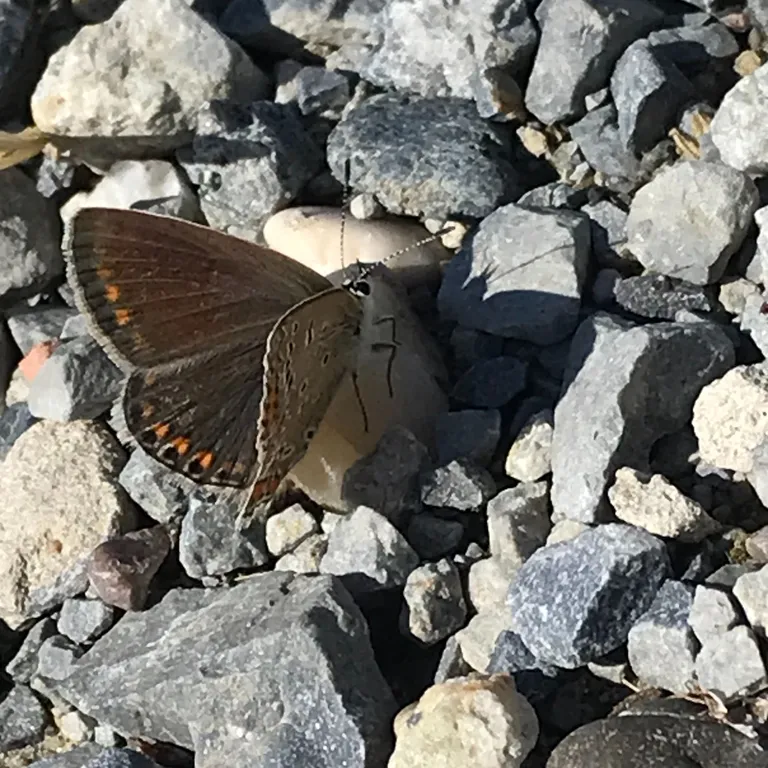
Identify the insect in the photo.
Polyommatus icarus
